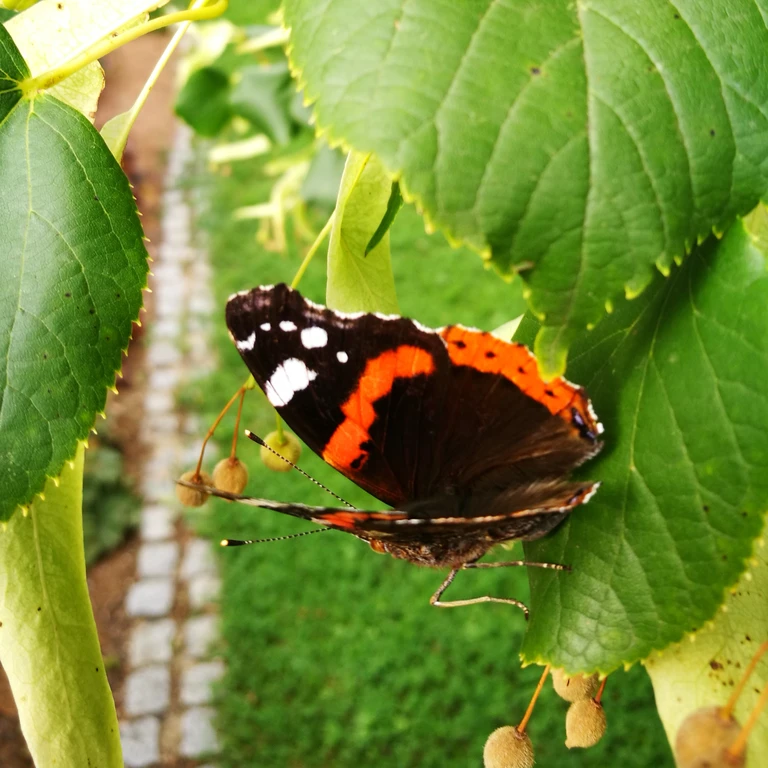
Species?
Vanessa atalanta
